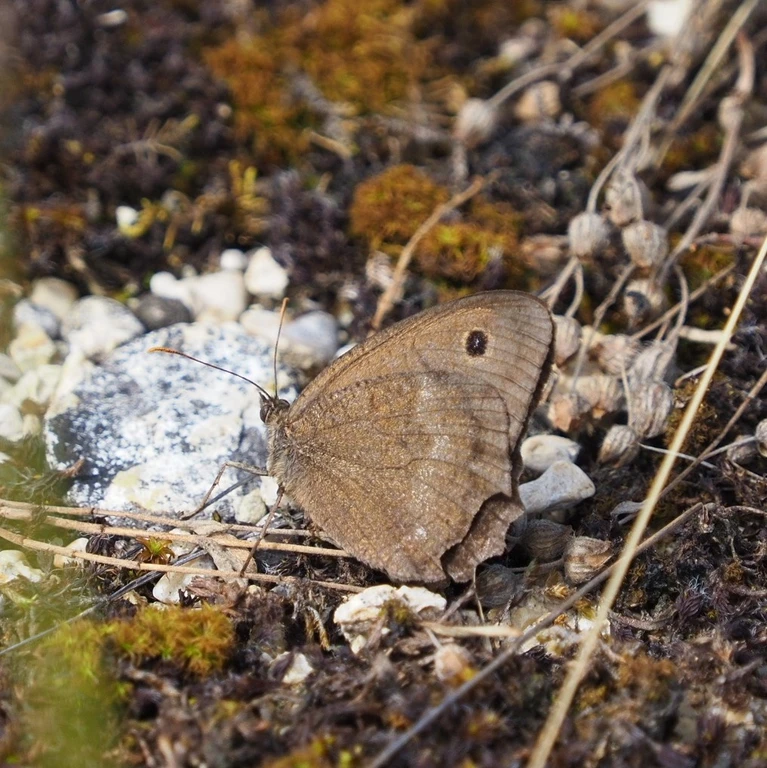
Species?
Minois dryas
